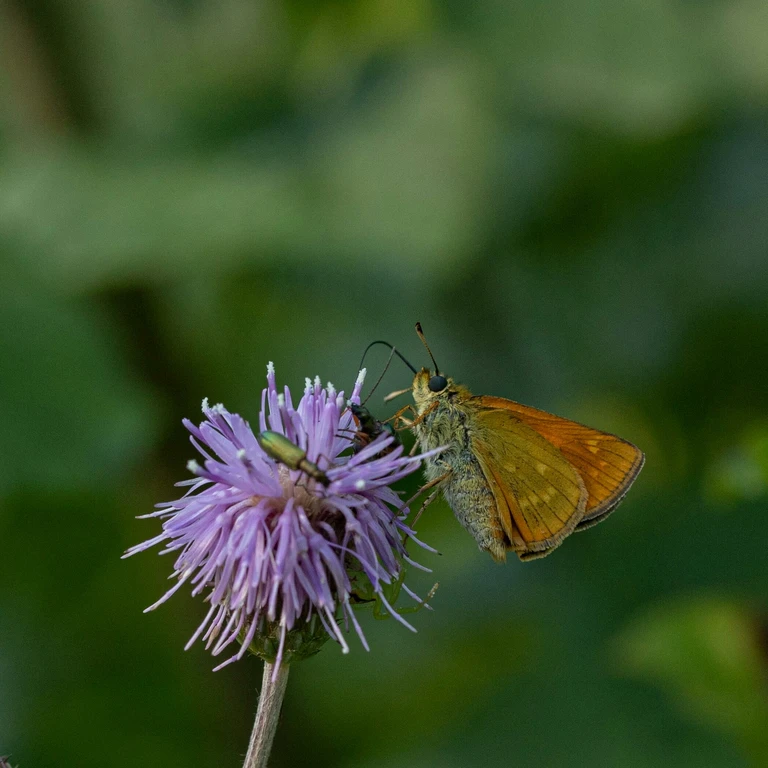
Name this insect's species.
Ochlodes sylvanus (also Ochlodes venata)
